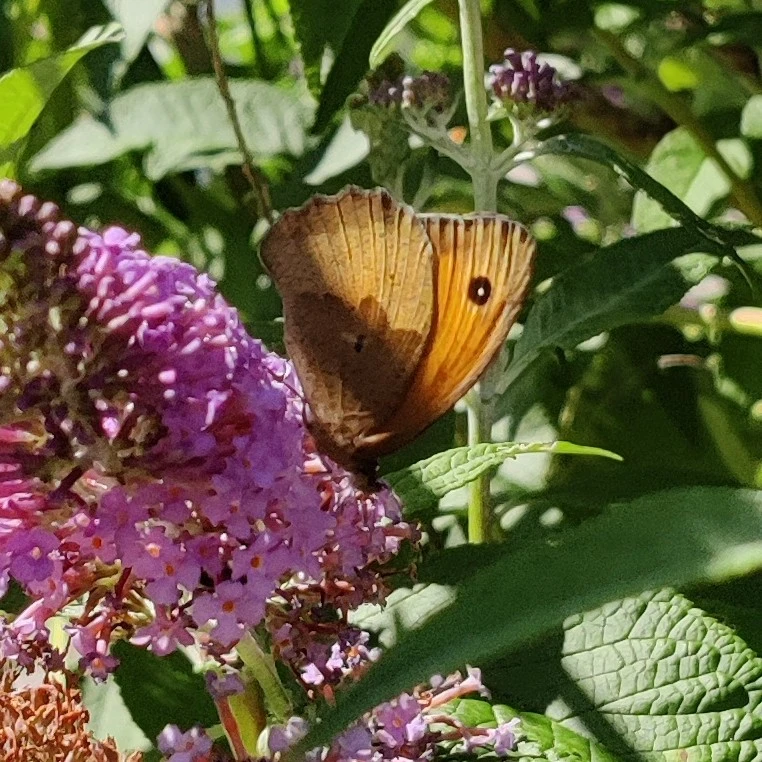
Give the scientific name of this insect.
Maniola jurtina
